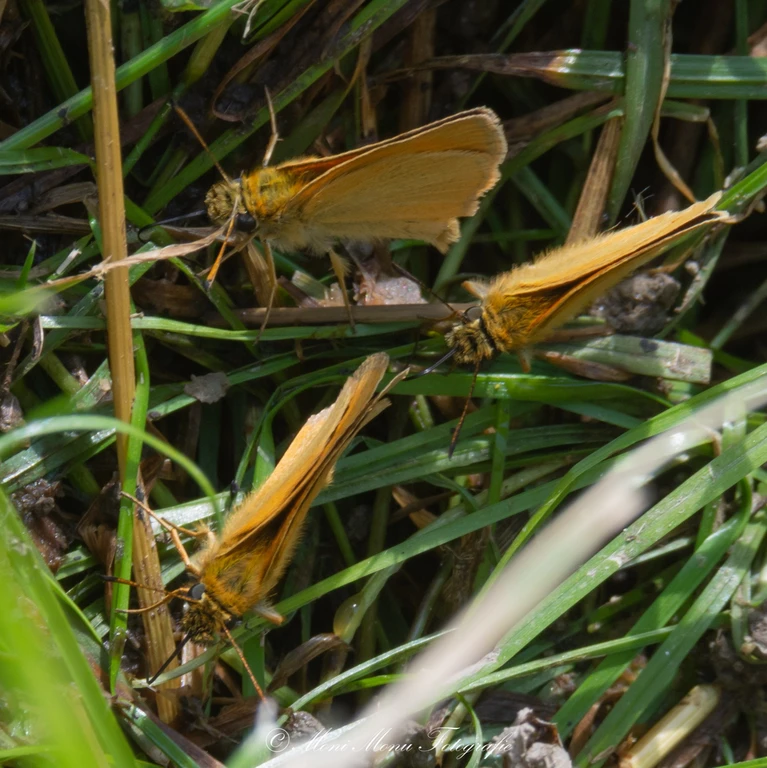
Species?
Thymelicus lineola
